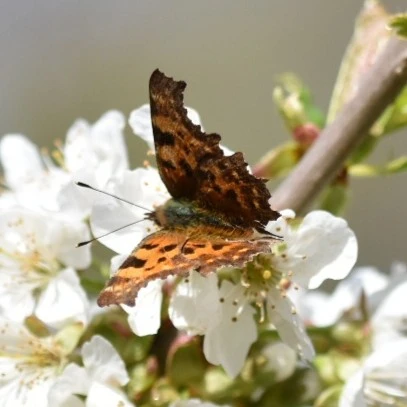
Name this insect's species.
Polygonia c-album
